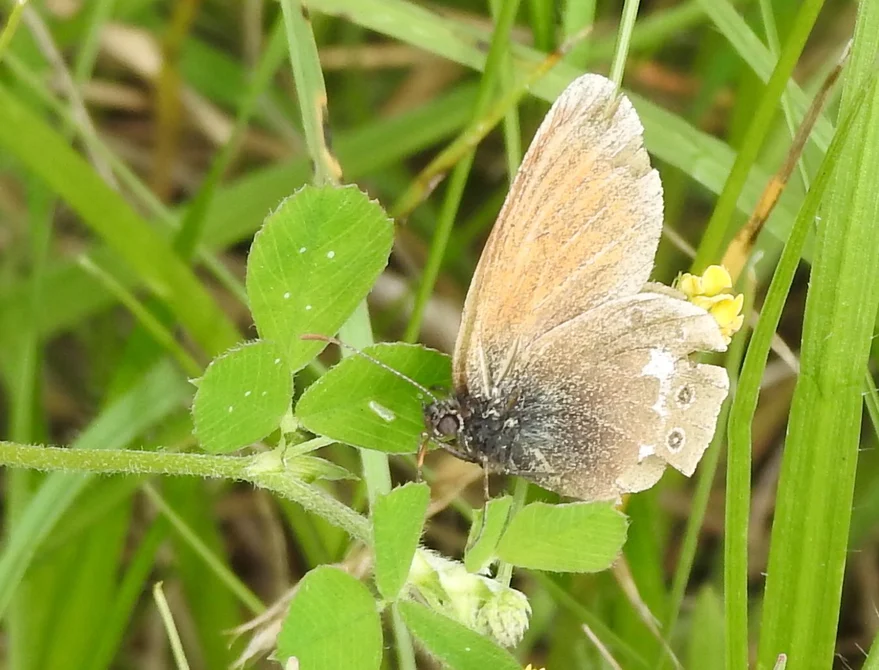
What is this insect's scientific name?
Coenonympha glycerion (also Coenonympha iphis)
